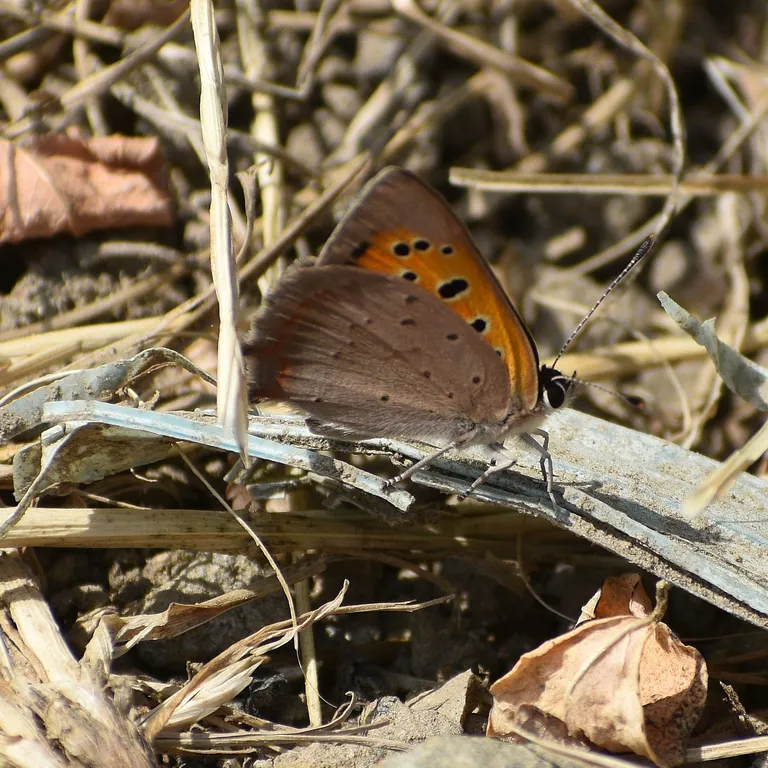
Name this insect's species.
Lycaena phlaeas
